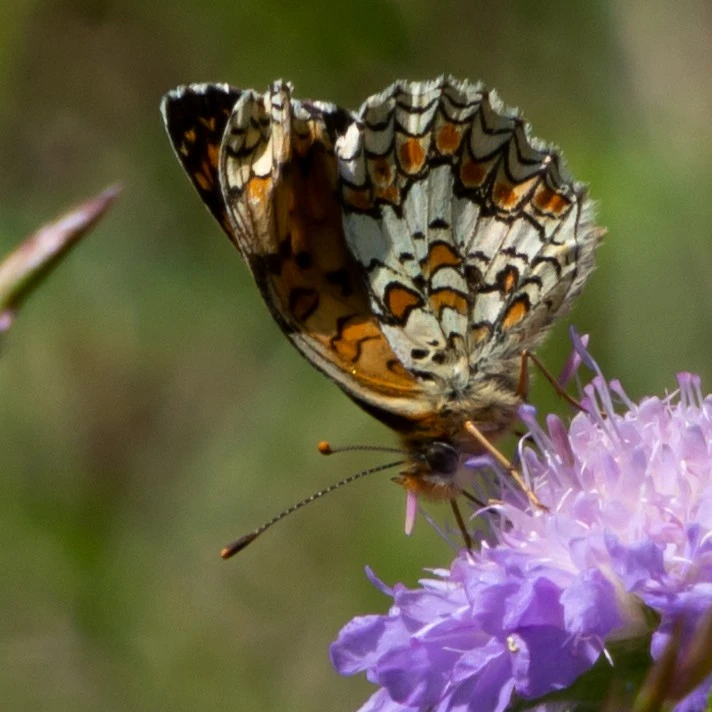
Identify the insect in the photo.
Melitaea phoebe
